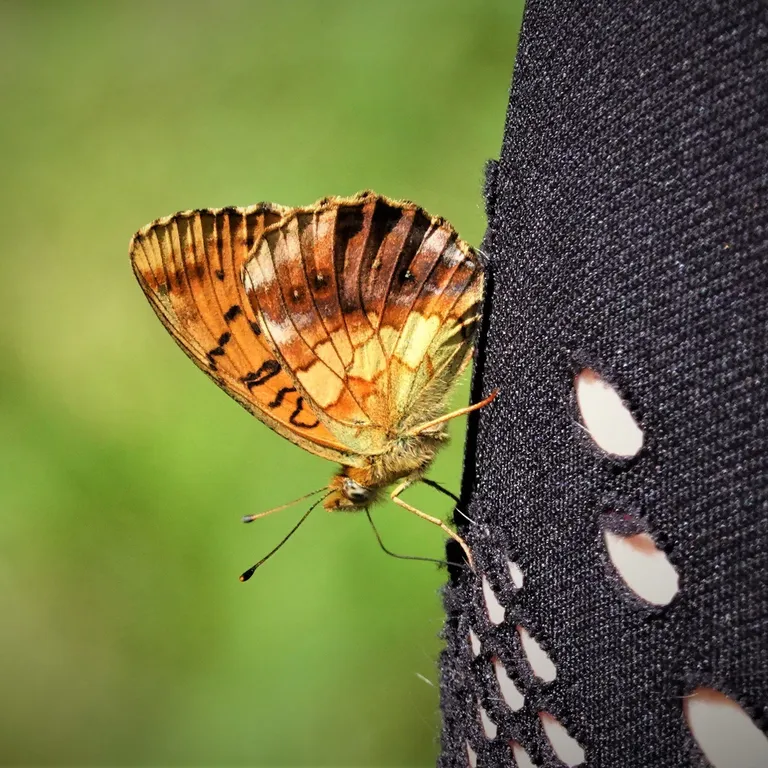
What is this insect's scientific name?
Brenthis daphne
